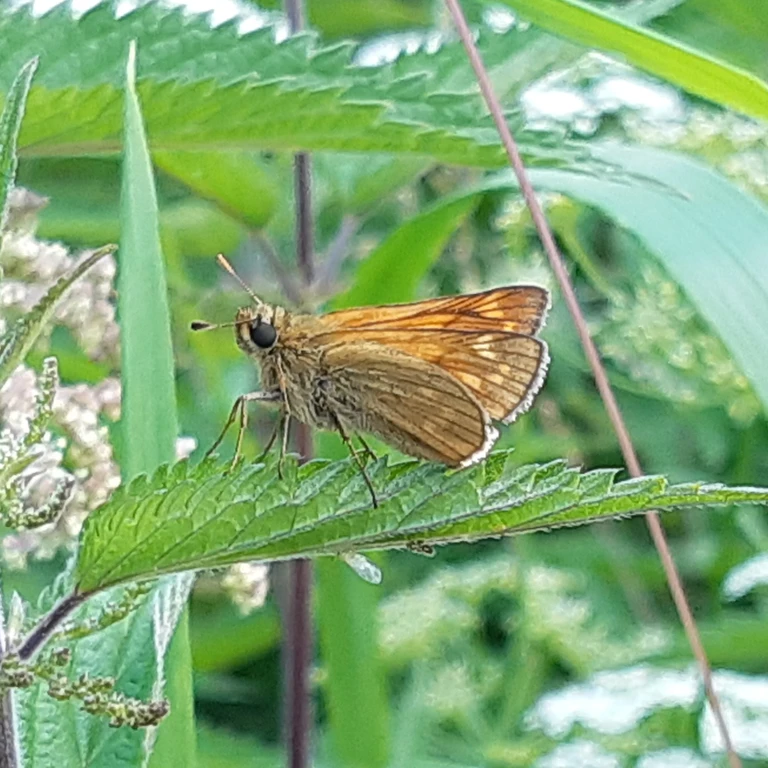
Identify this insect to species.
Ochlodes sylvanus (also Ochlodes venata)
